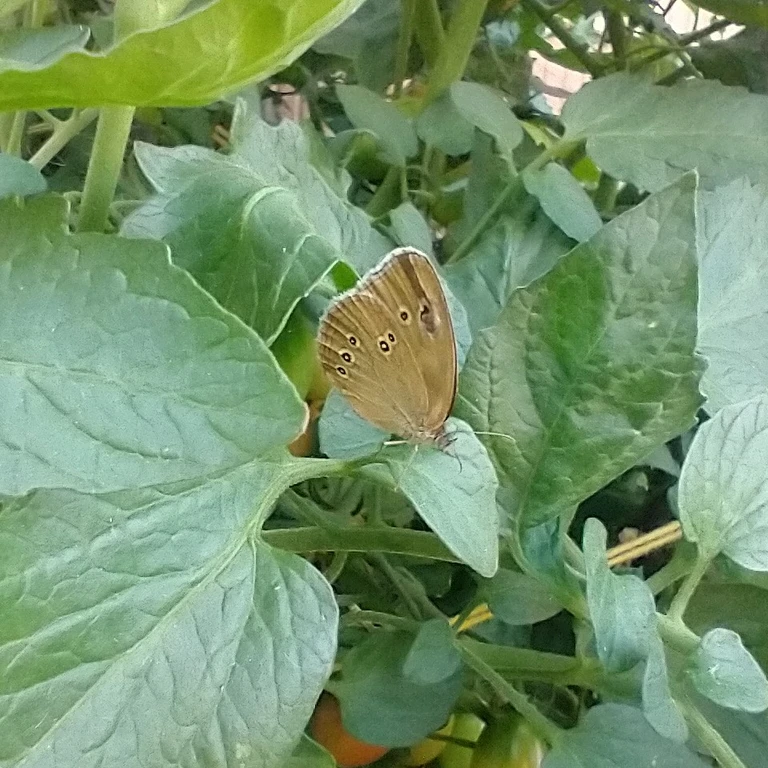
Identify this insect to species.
Aphantopus hyperantus
